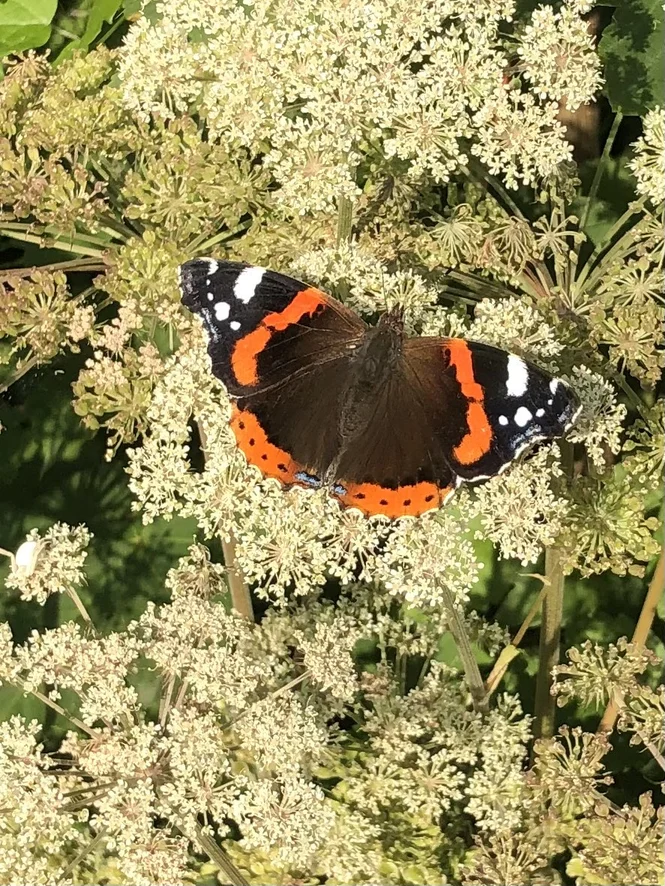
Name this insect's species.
Vanessa atalanta
